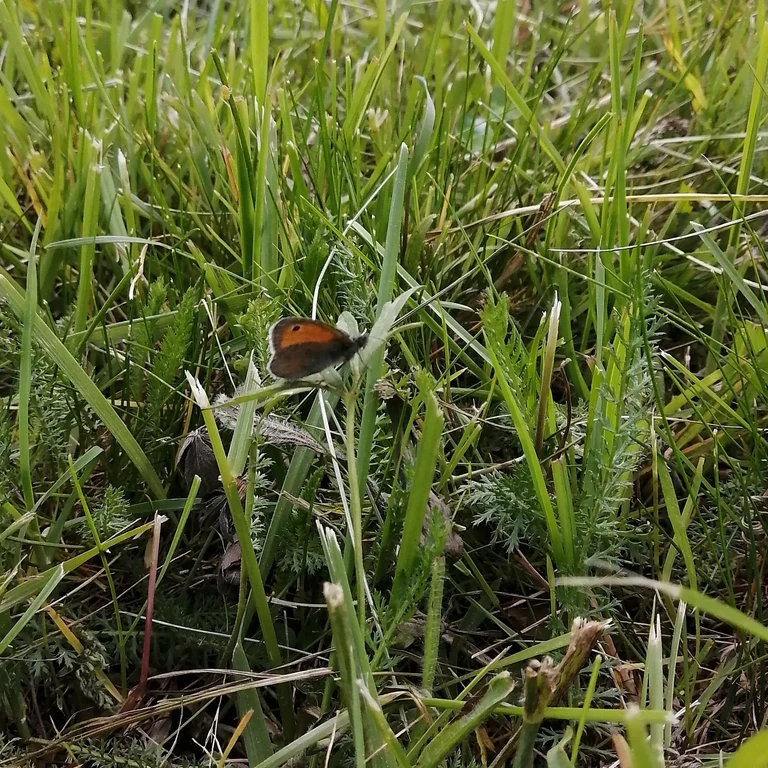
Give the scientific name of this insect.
Coenonympha pamphilus
